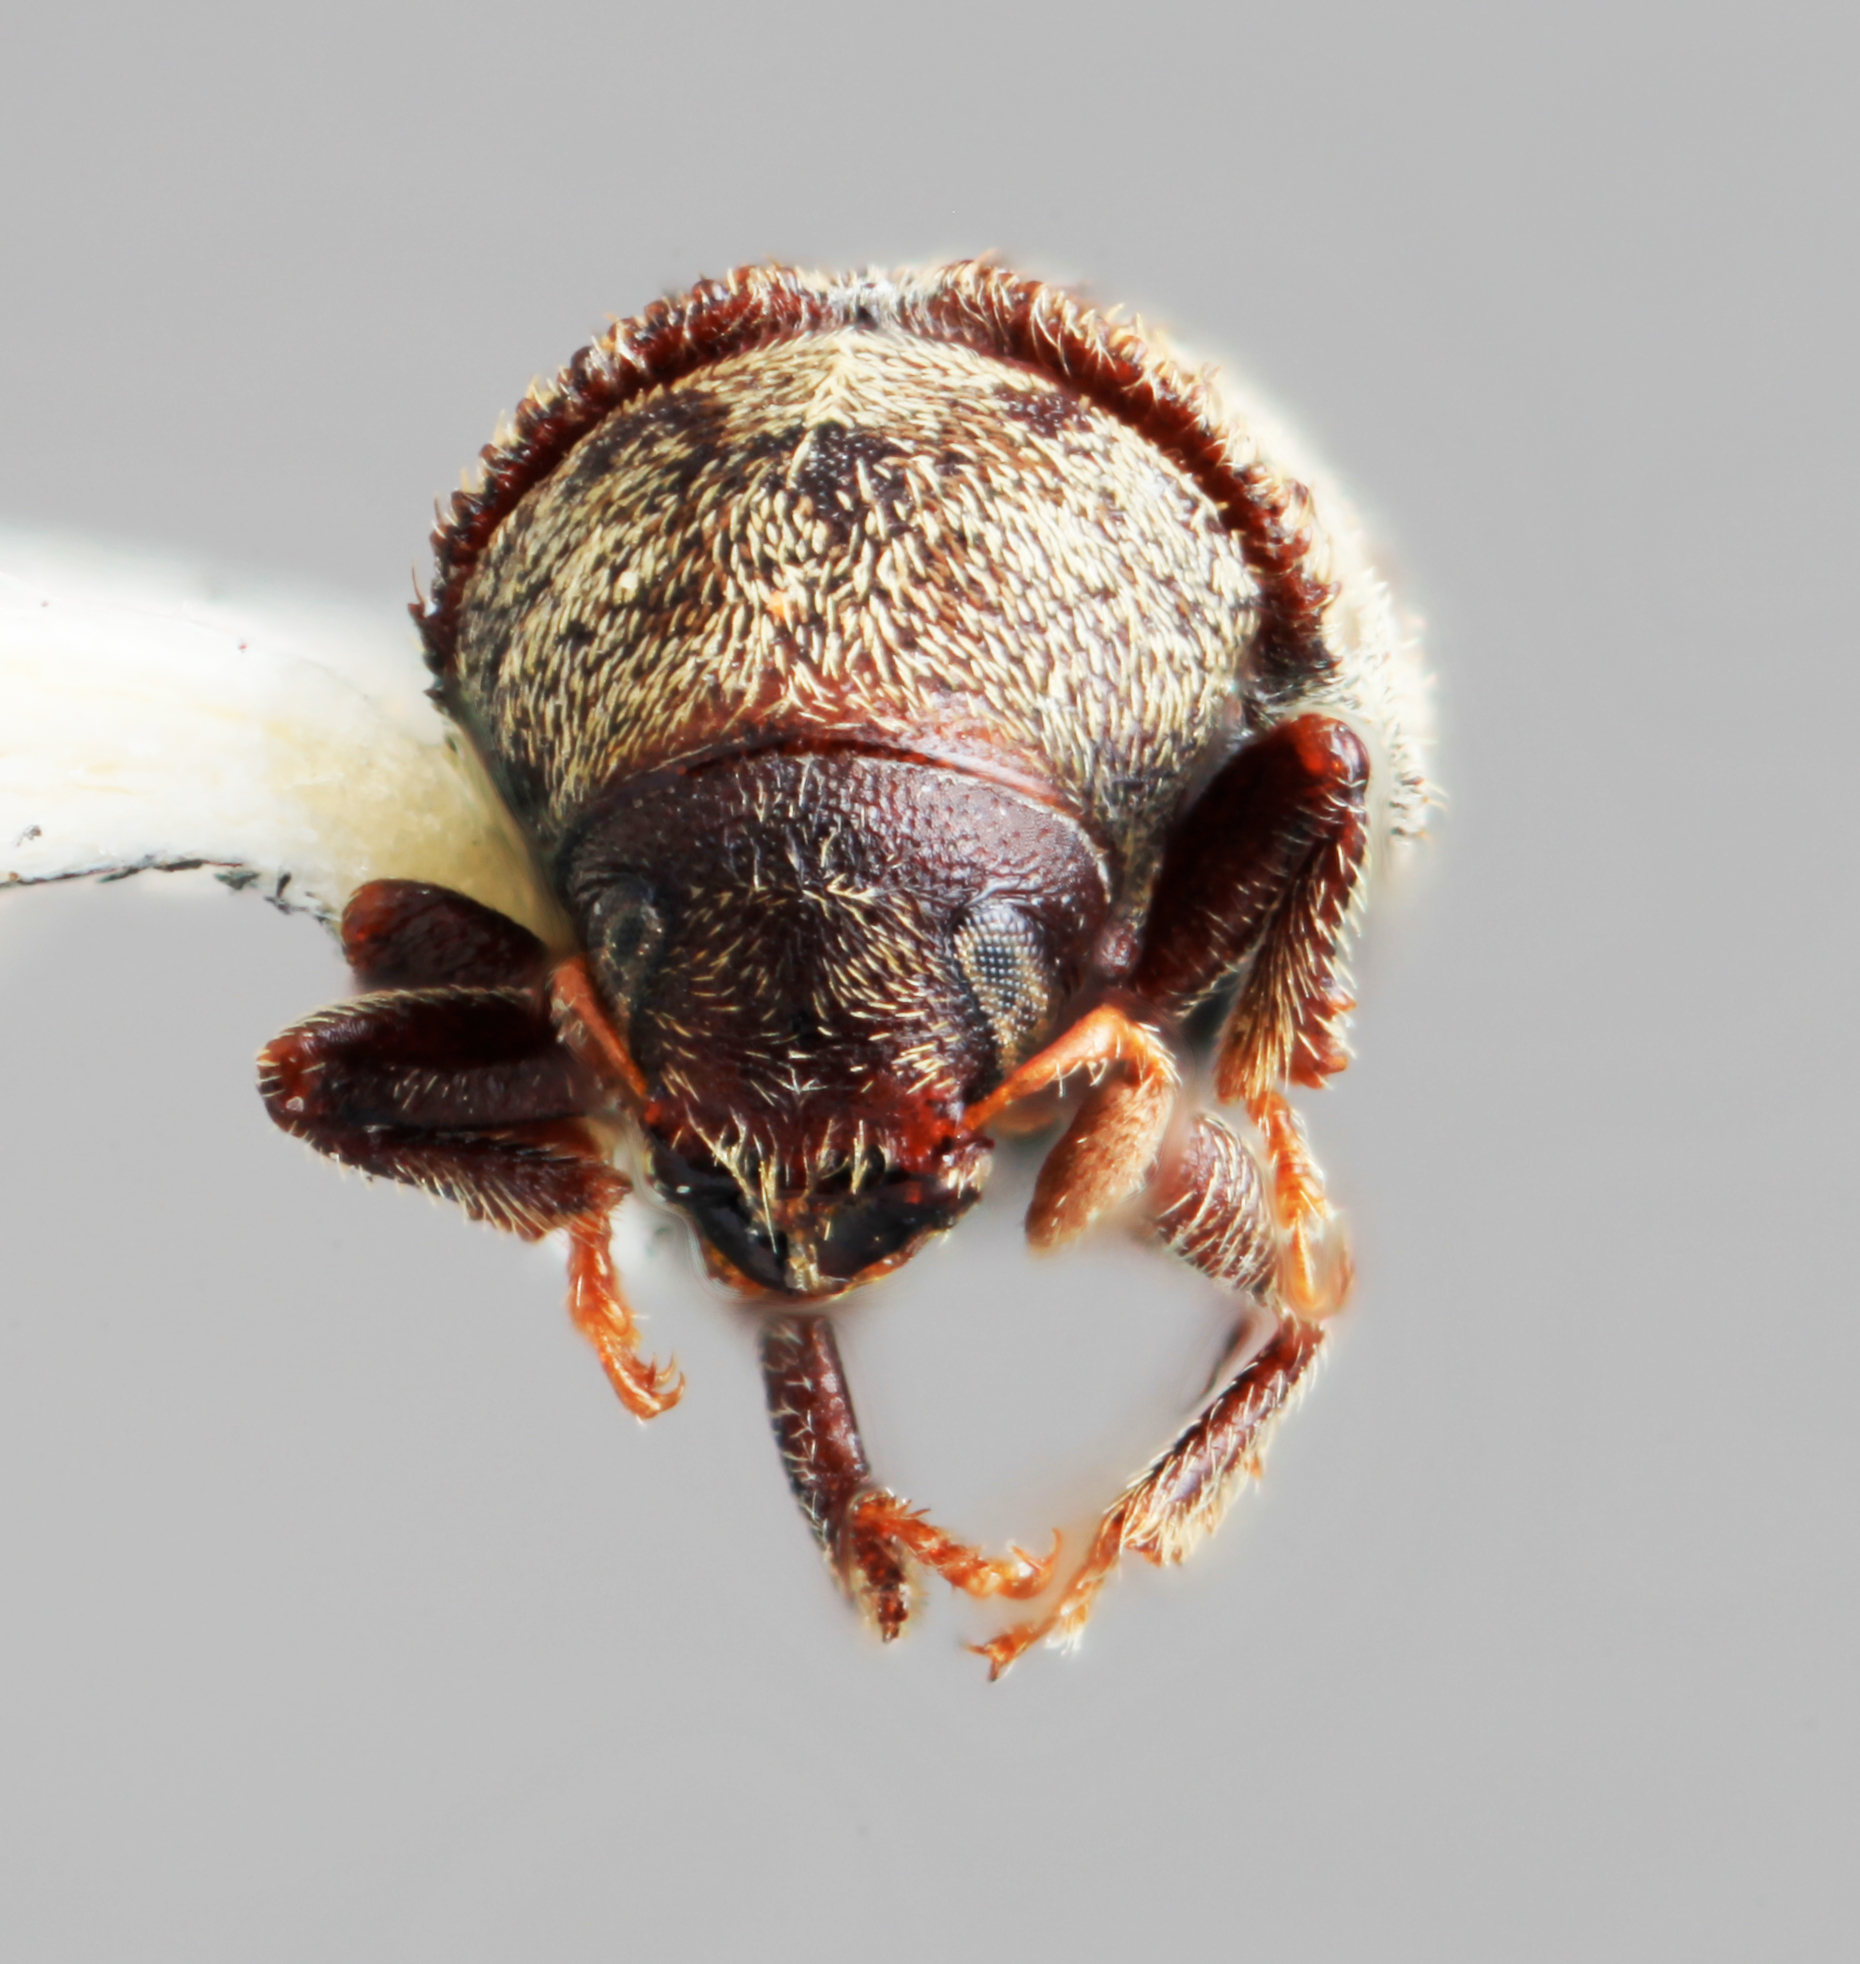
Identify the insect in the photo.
Pseudoxylechinus tibetensis
